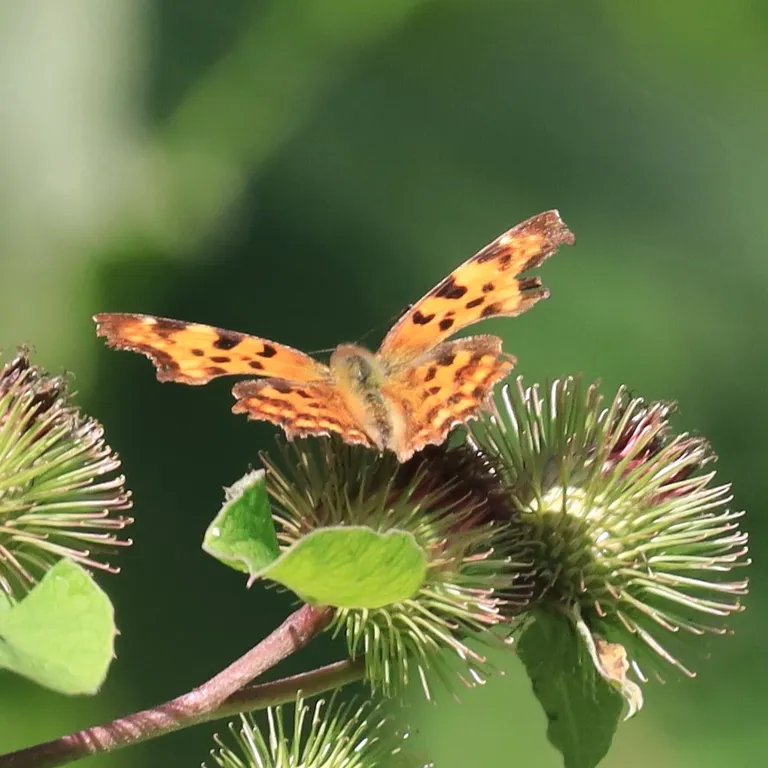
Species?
Polygonia c-album
